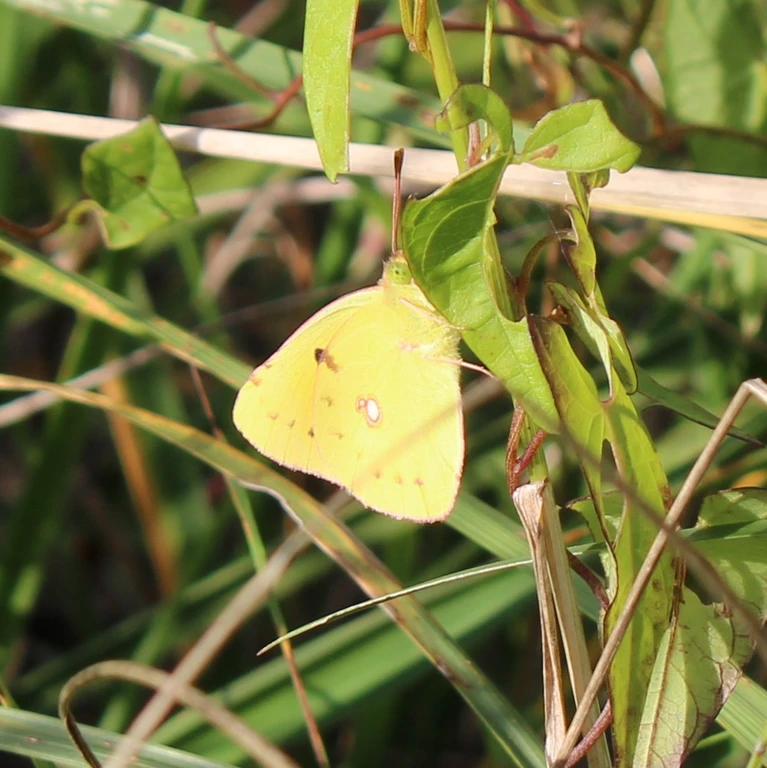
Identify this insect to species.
Colias croceus
